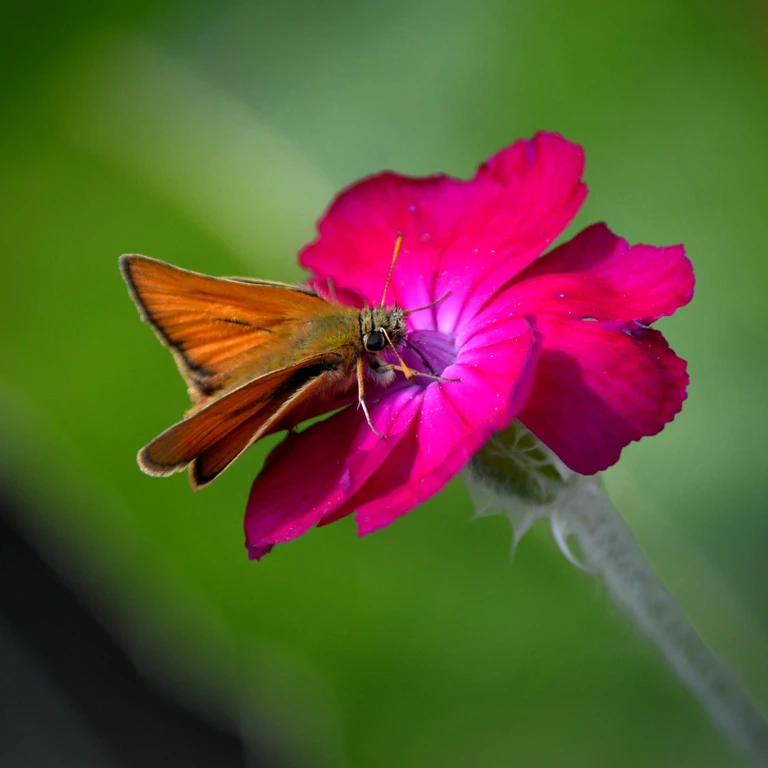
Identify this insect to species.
Thymelicus sylvestris
